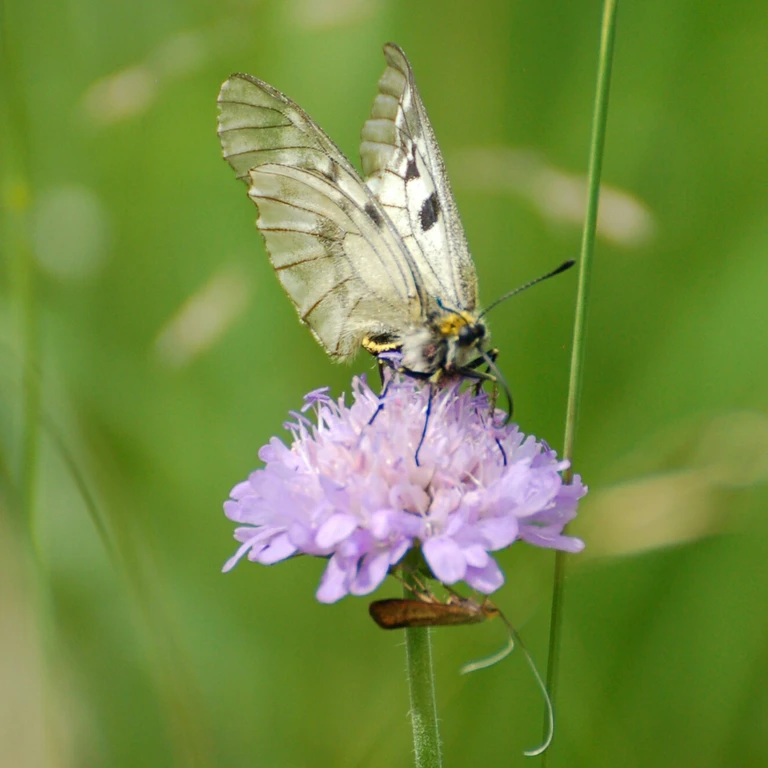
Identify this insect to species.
Parnassius mnemosyne
